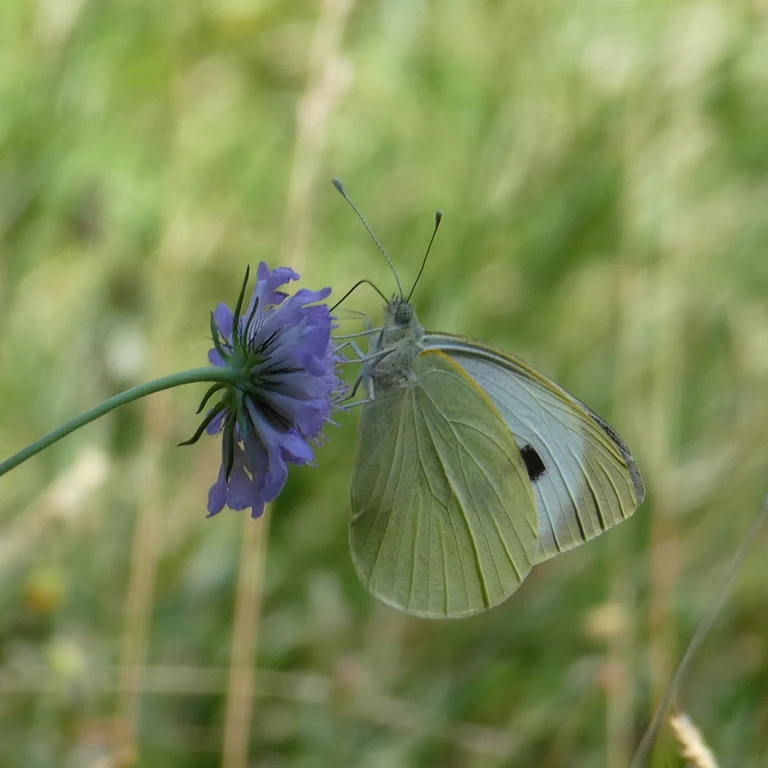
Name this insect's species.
Pieris brassicae
